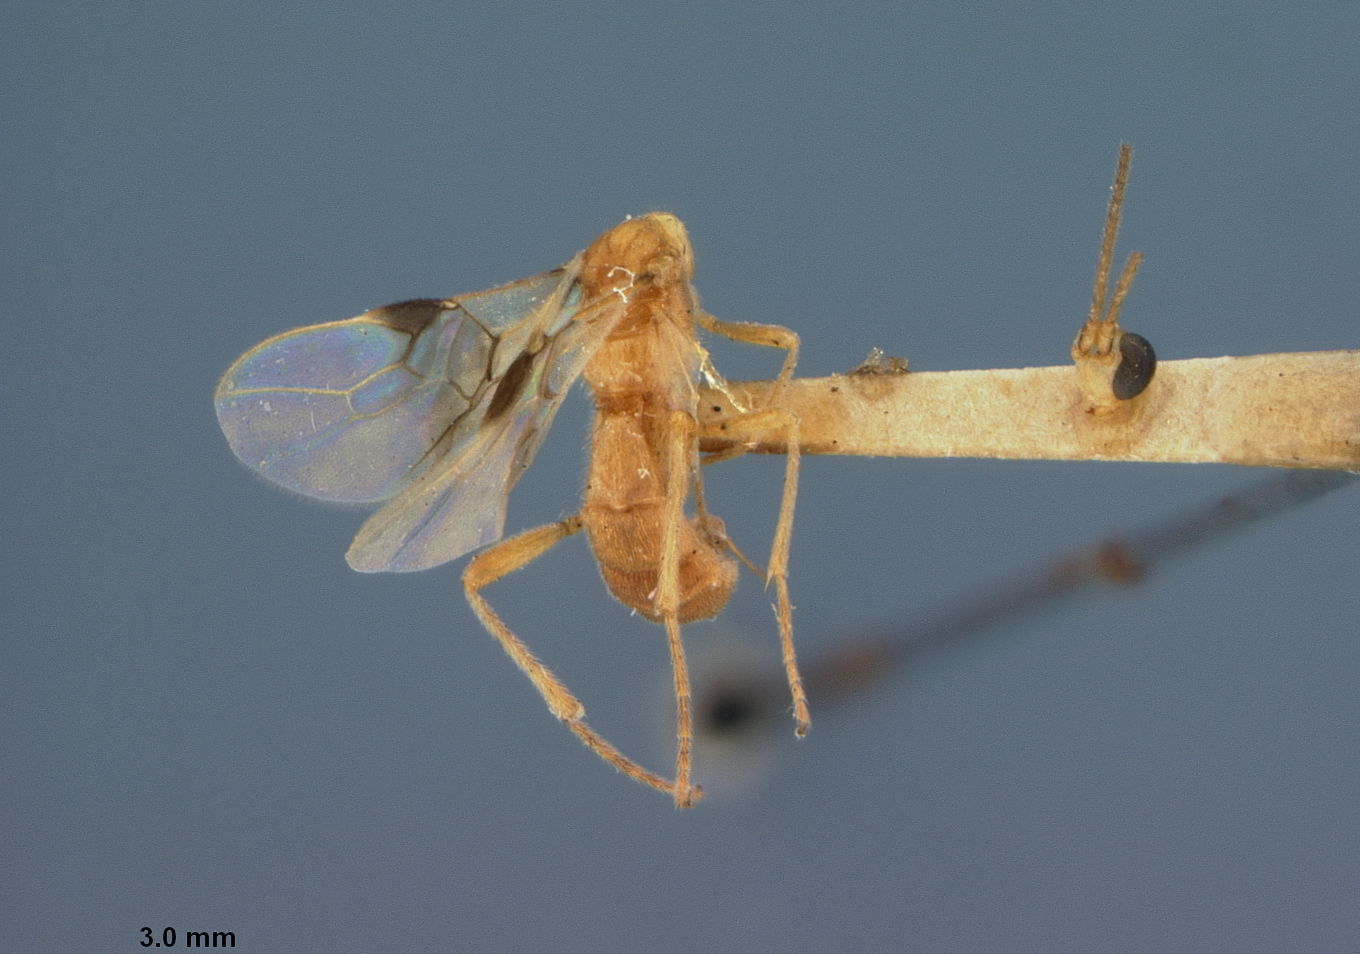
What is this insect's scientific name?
Gyroneuronella kokujewii
